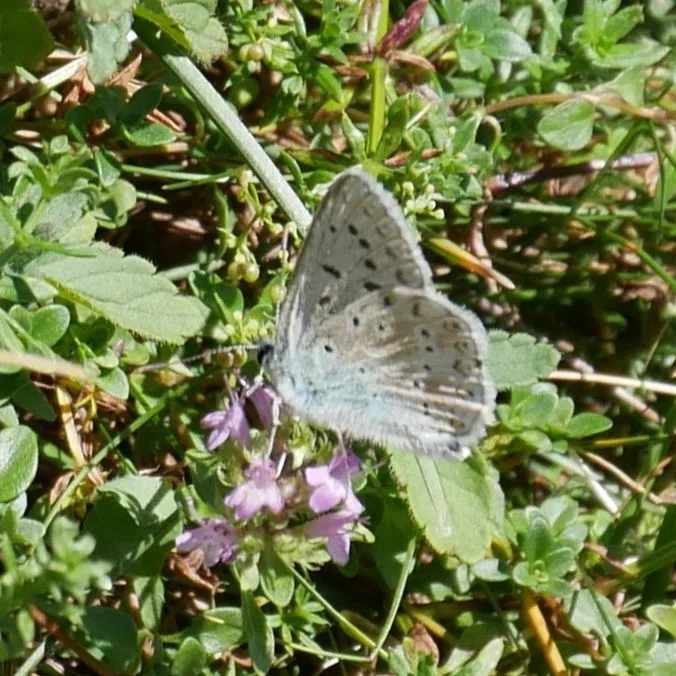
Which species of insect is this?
Lysandra coridon
